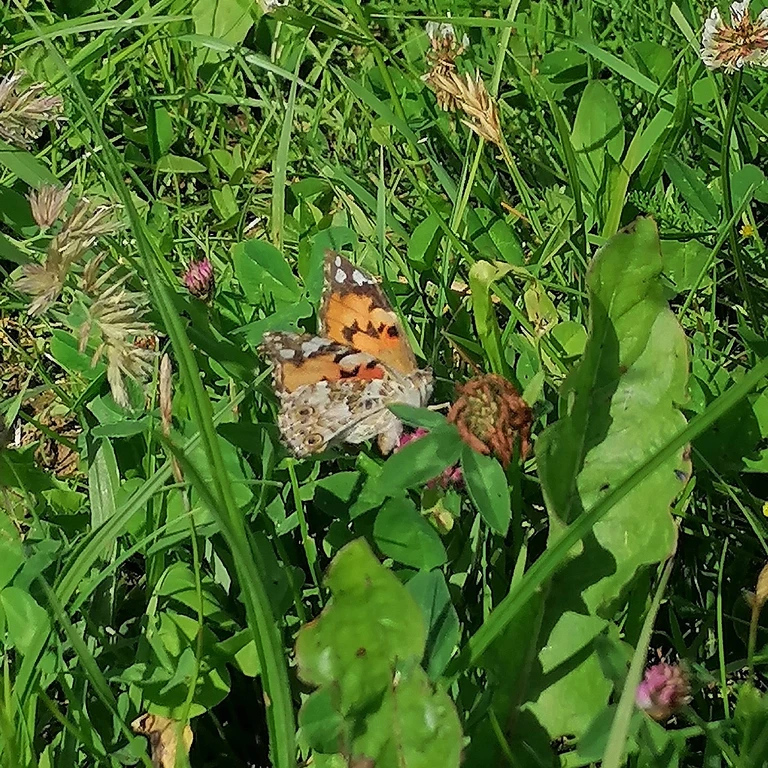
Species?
Vanessa cardui
